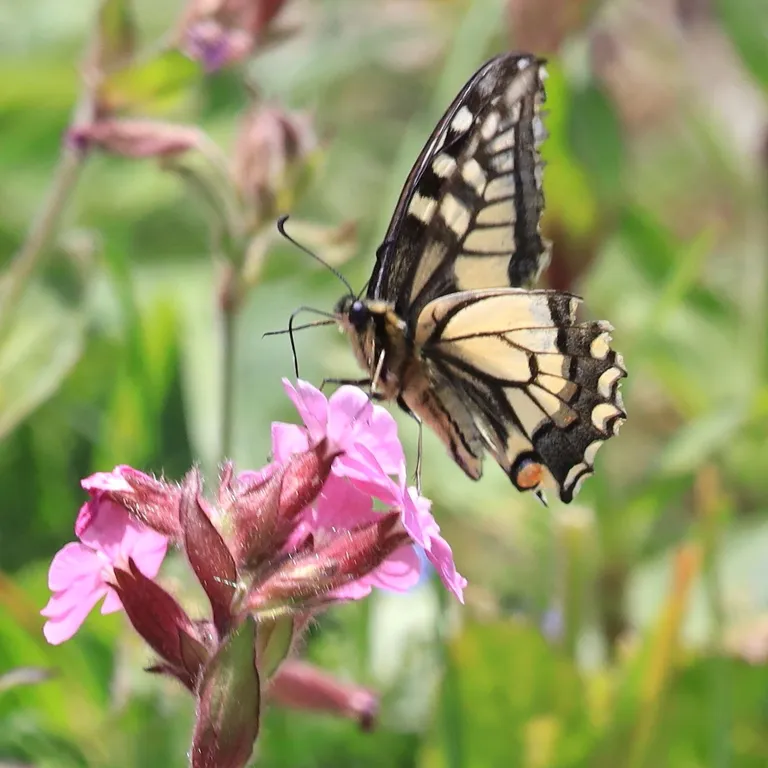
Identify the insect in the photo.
Papilio machaon
